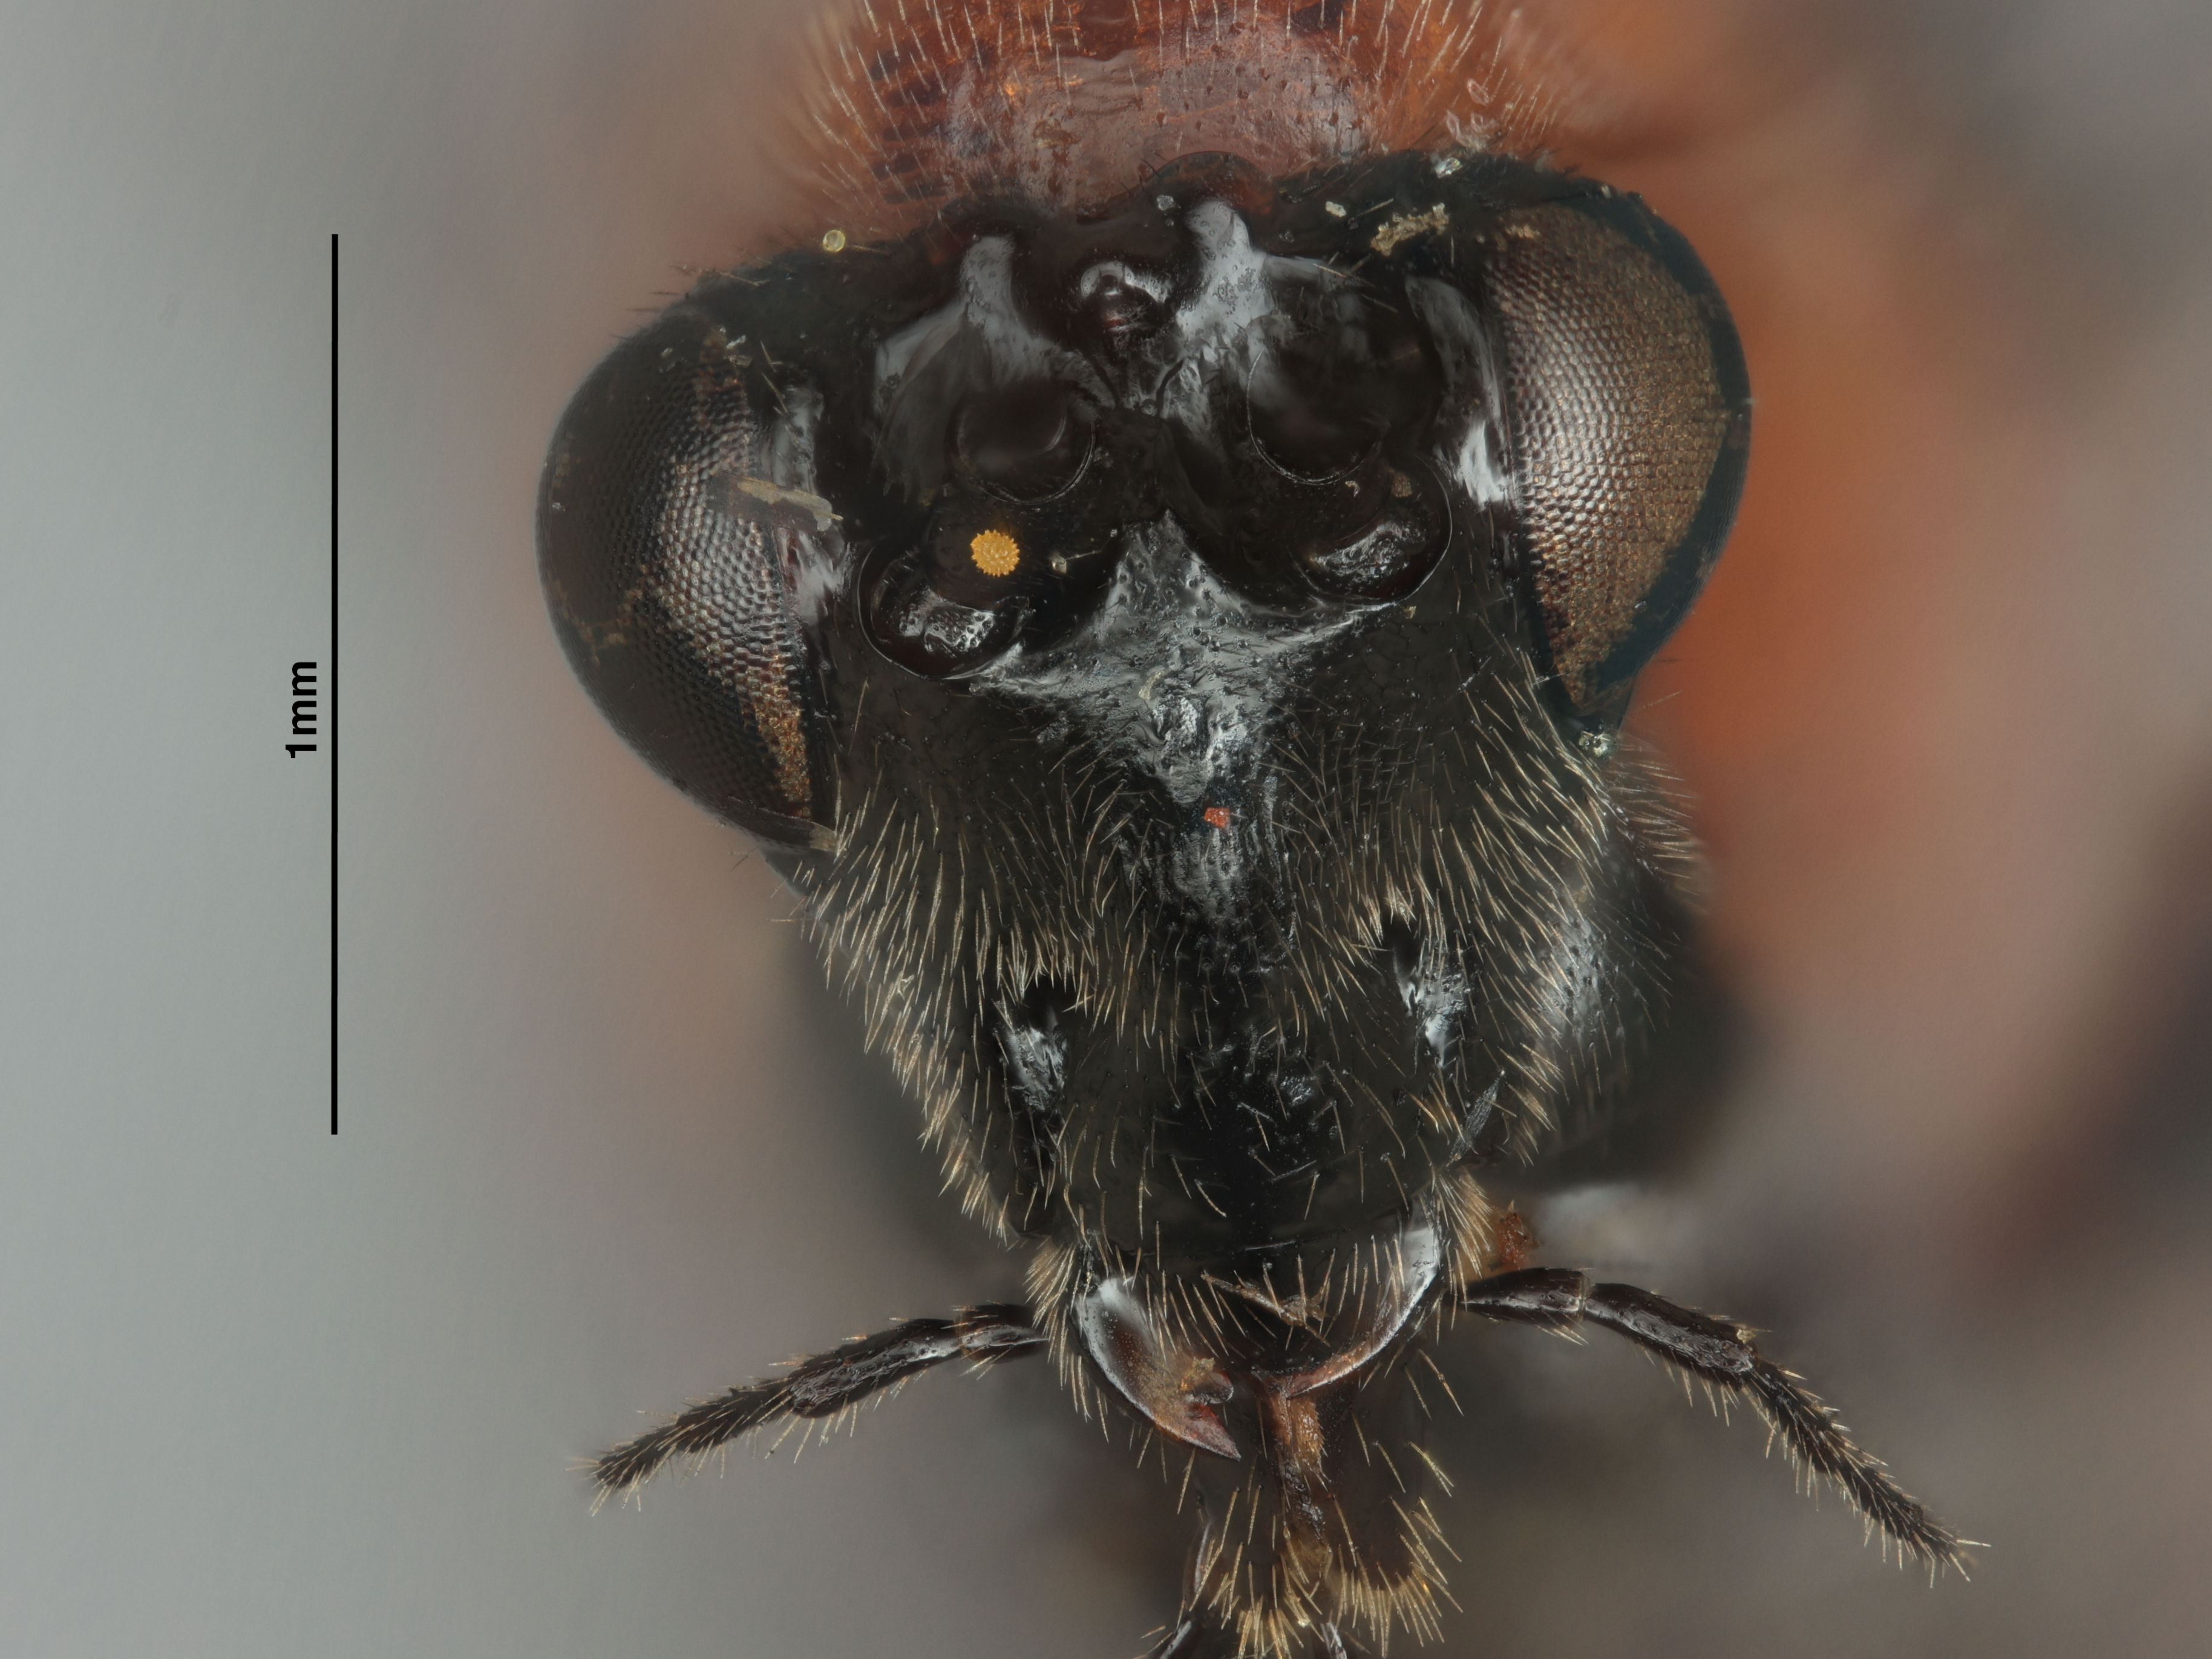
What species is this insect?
Bassus crassicornis
